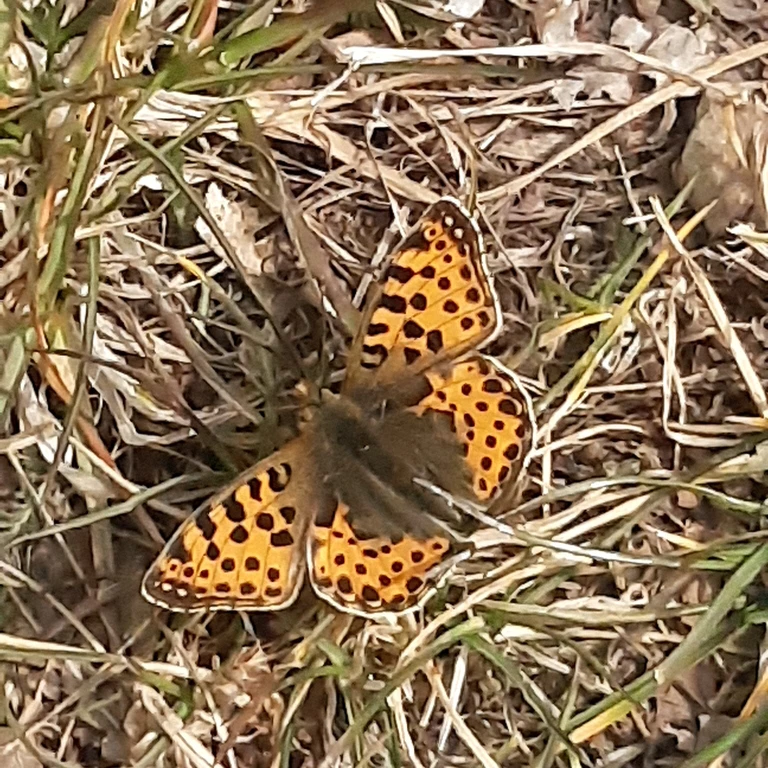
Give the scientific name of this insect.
Issoria lathonia
